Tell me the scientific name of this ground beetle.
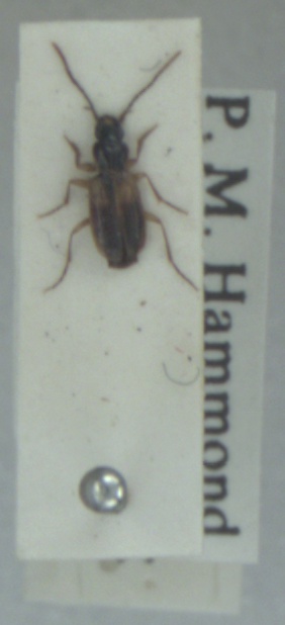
Badister sodalis
